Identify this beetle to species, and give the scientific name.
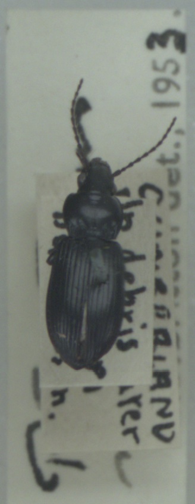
Pterostichus nigrita
